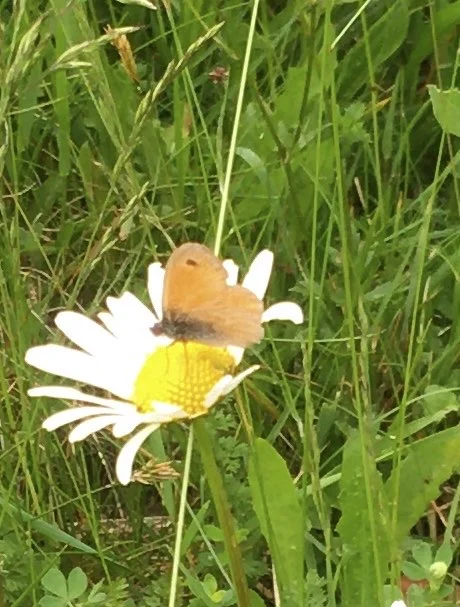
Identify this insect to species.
Coenonympha pamphilus
